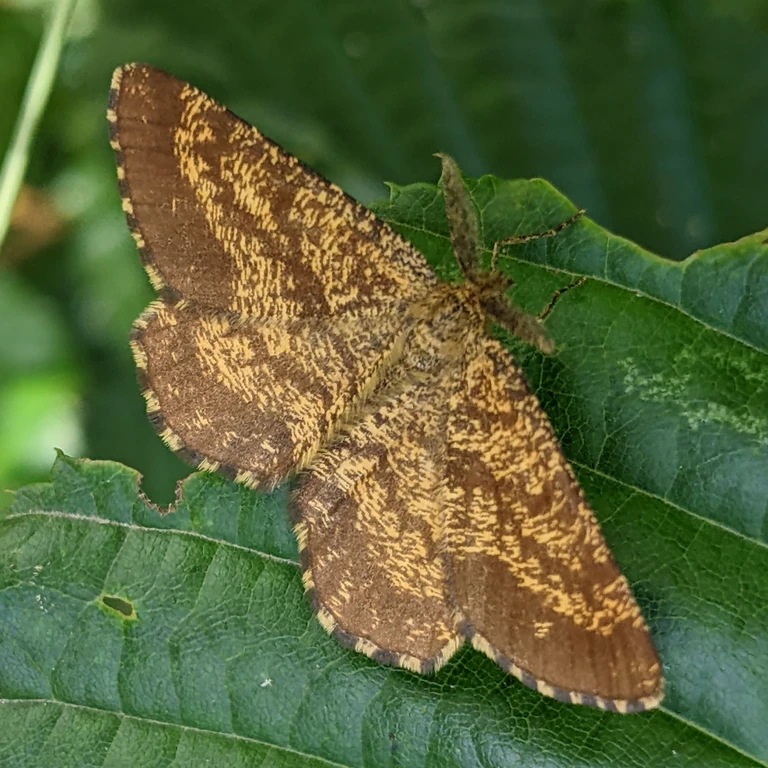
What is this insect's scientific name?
Ematurga atomaria
